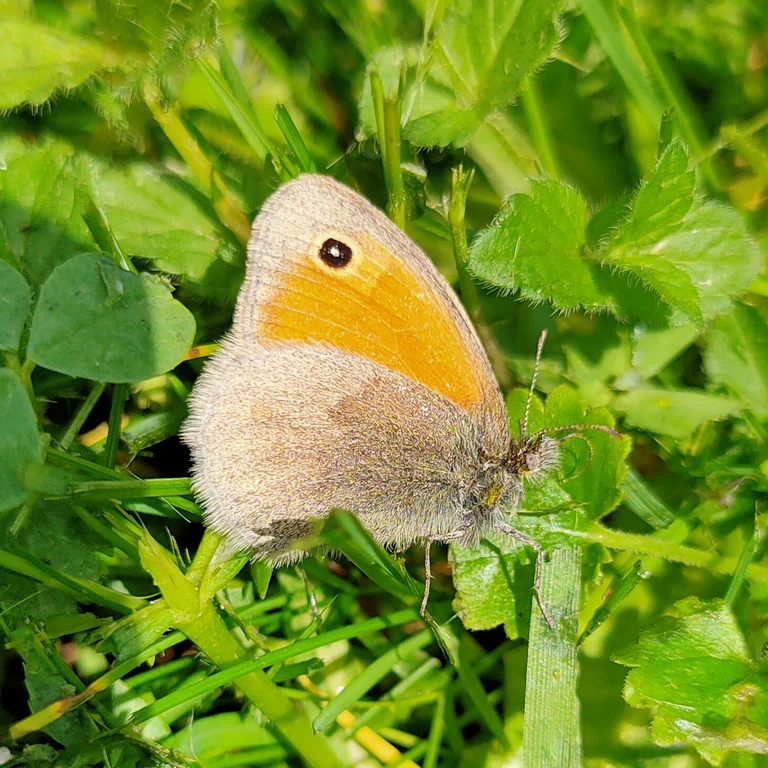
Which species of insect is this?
Coenonympha pamphilus
